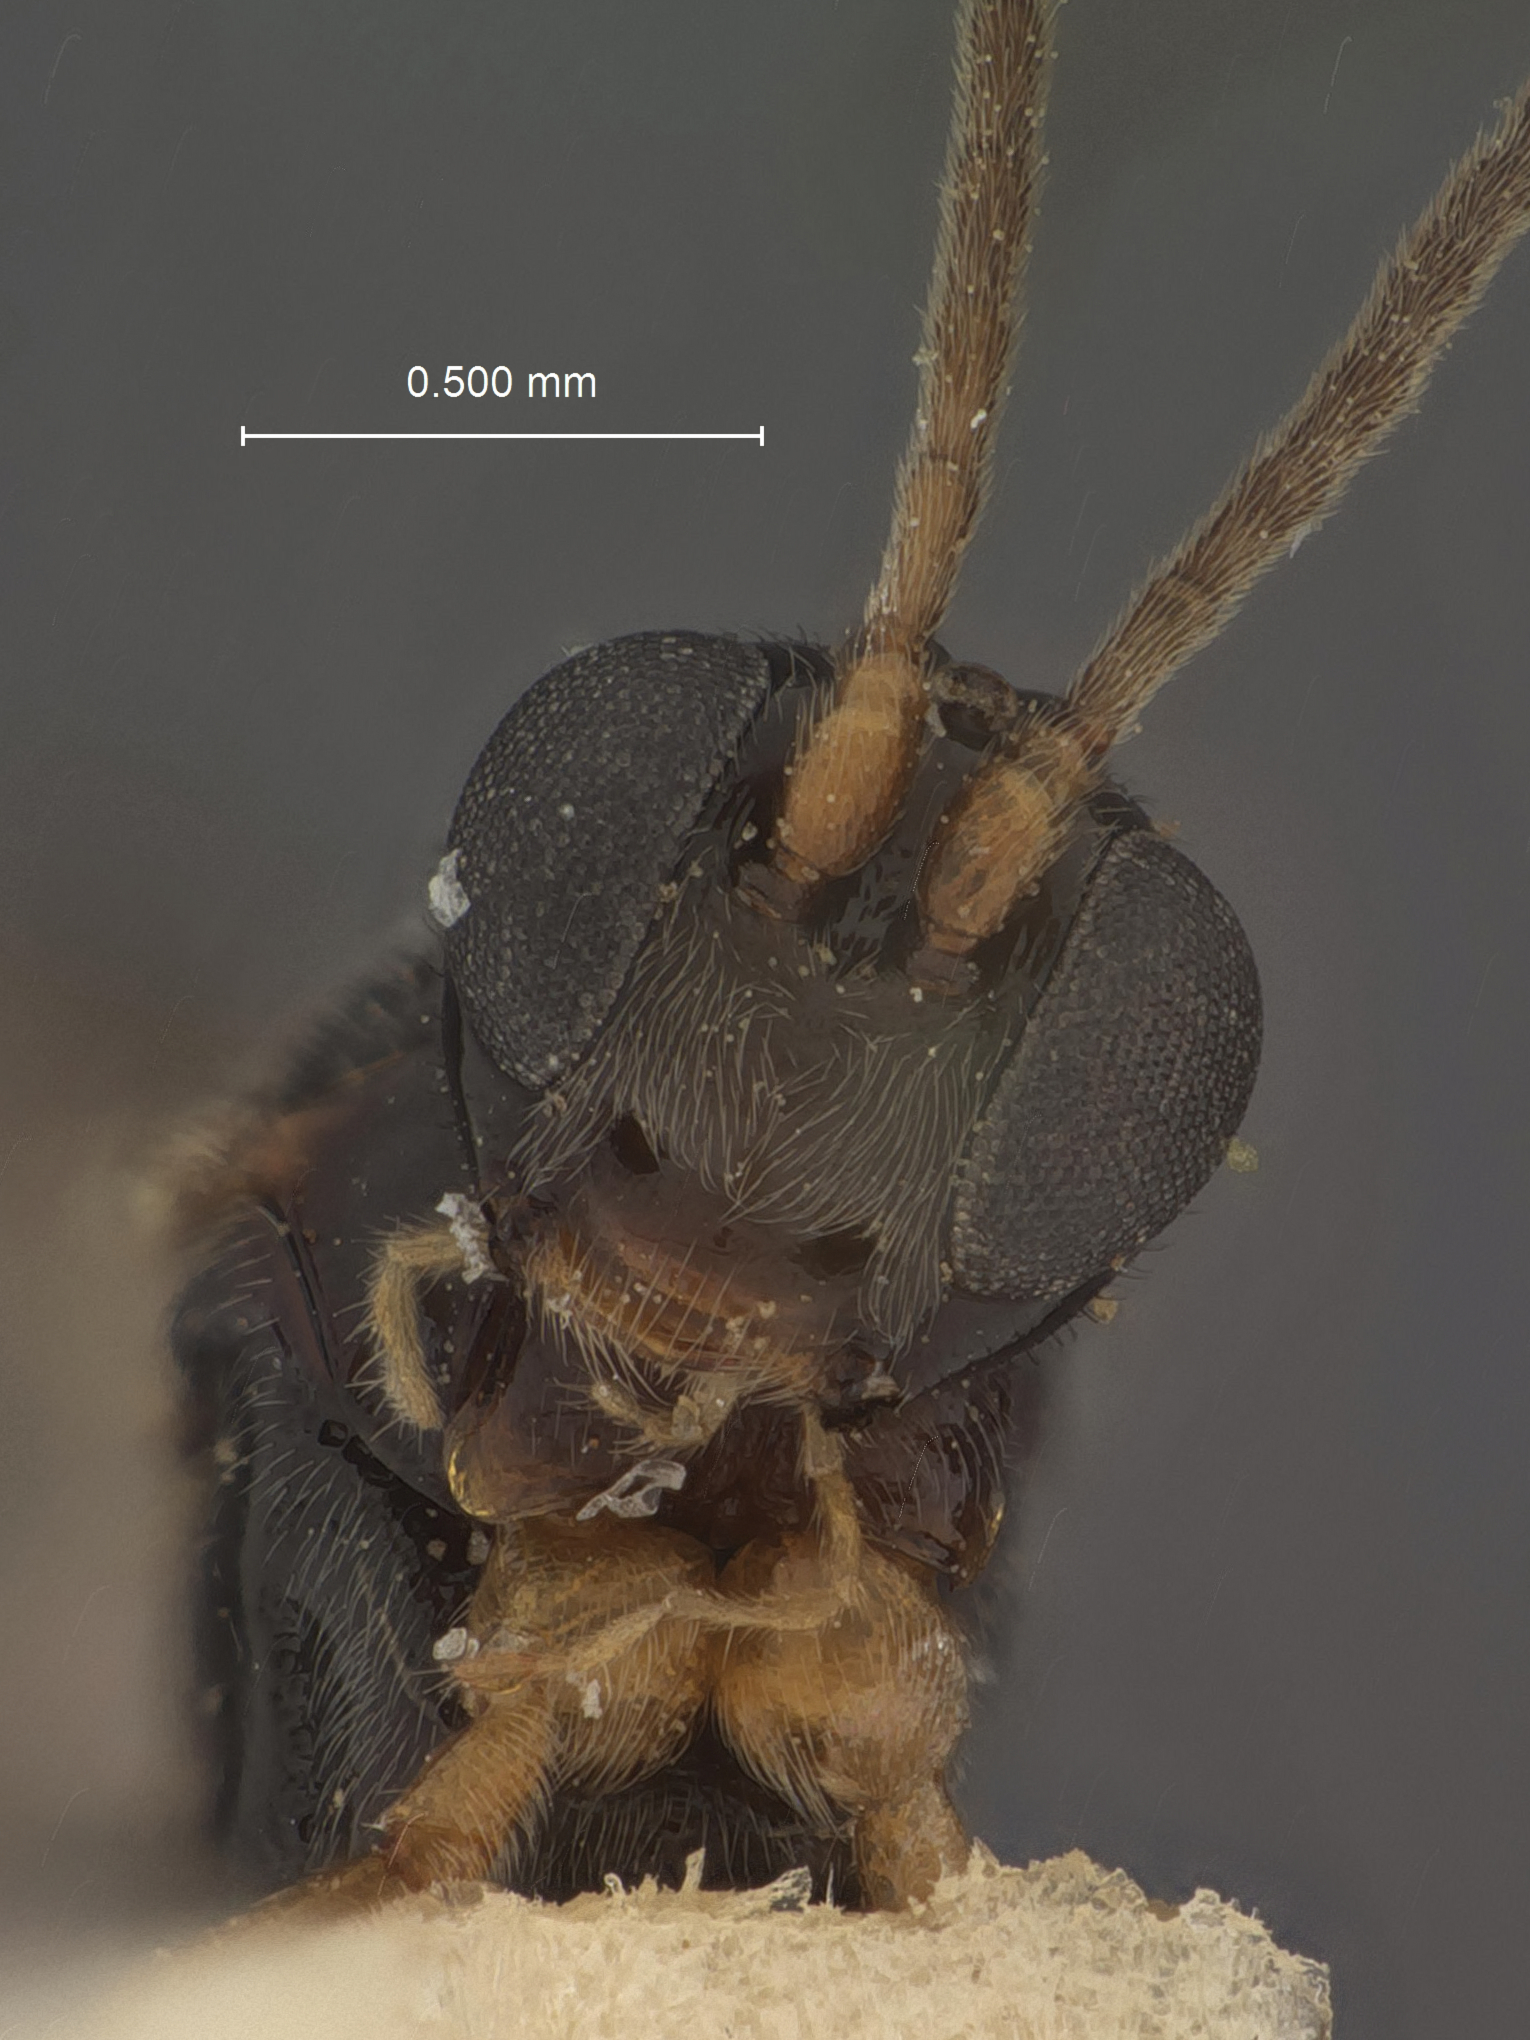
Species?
Centistes epicaeri
